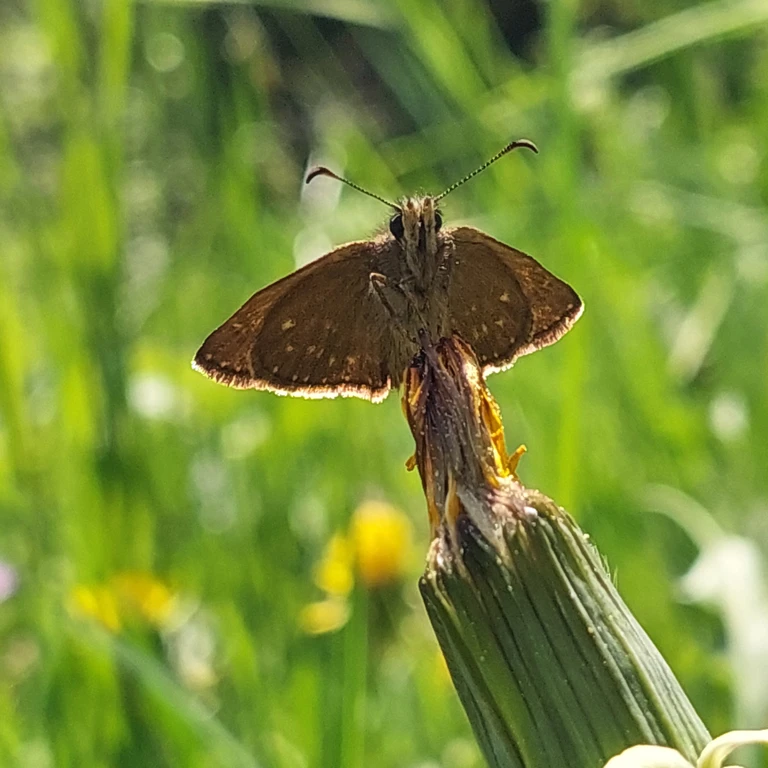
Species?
Erynnis tages
